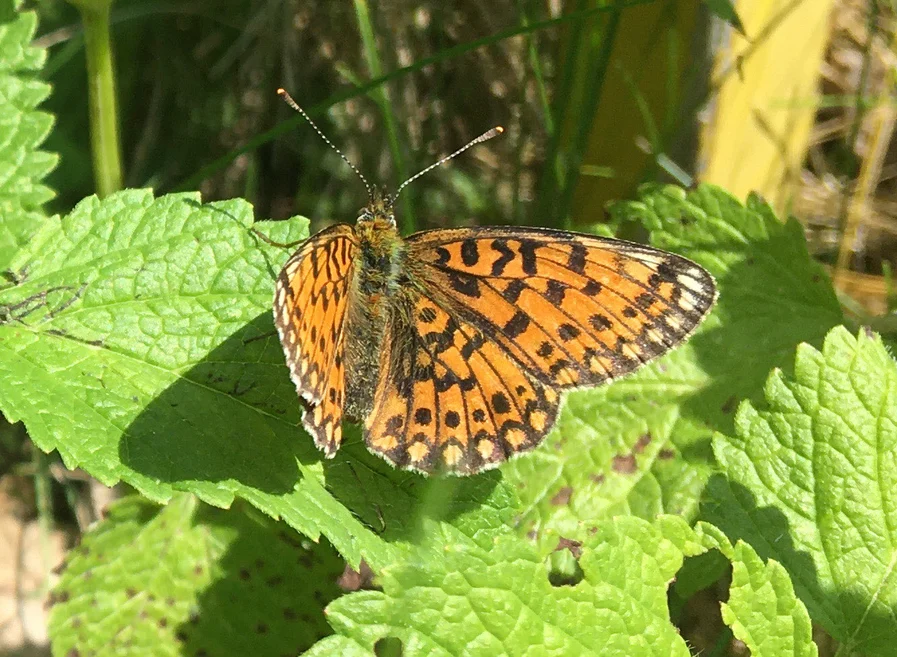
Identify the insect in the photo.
Boloria selene
